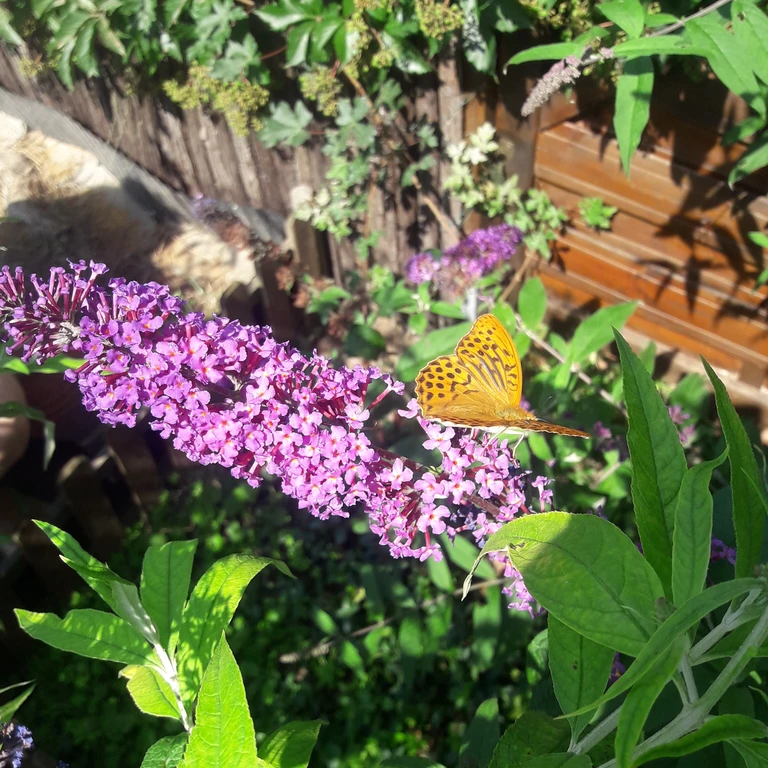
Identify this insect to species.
Argynnis paphia
